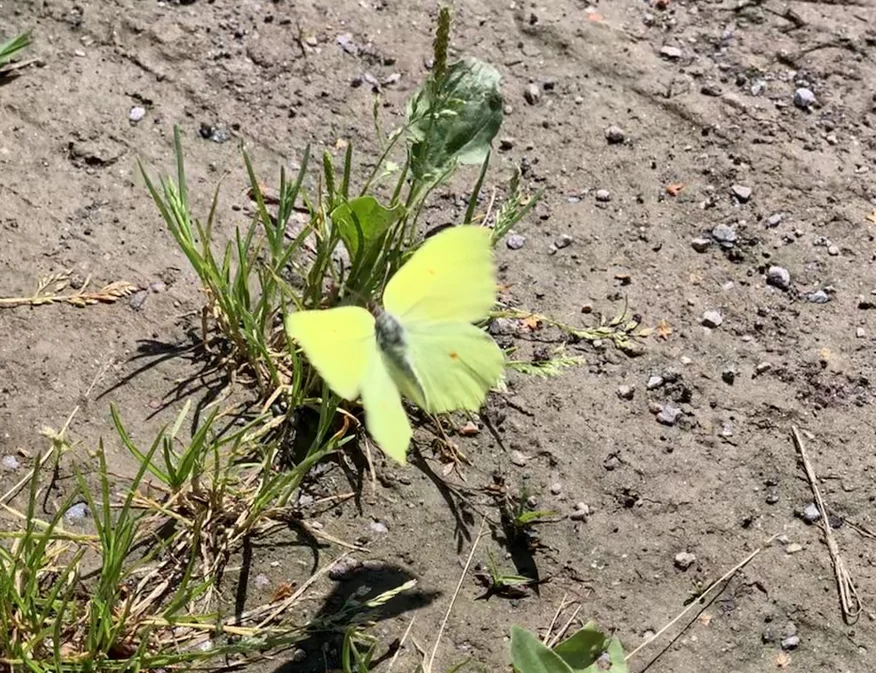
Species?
Gonepteryx rhamni
